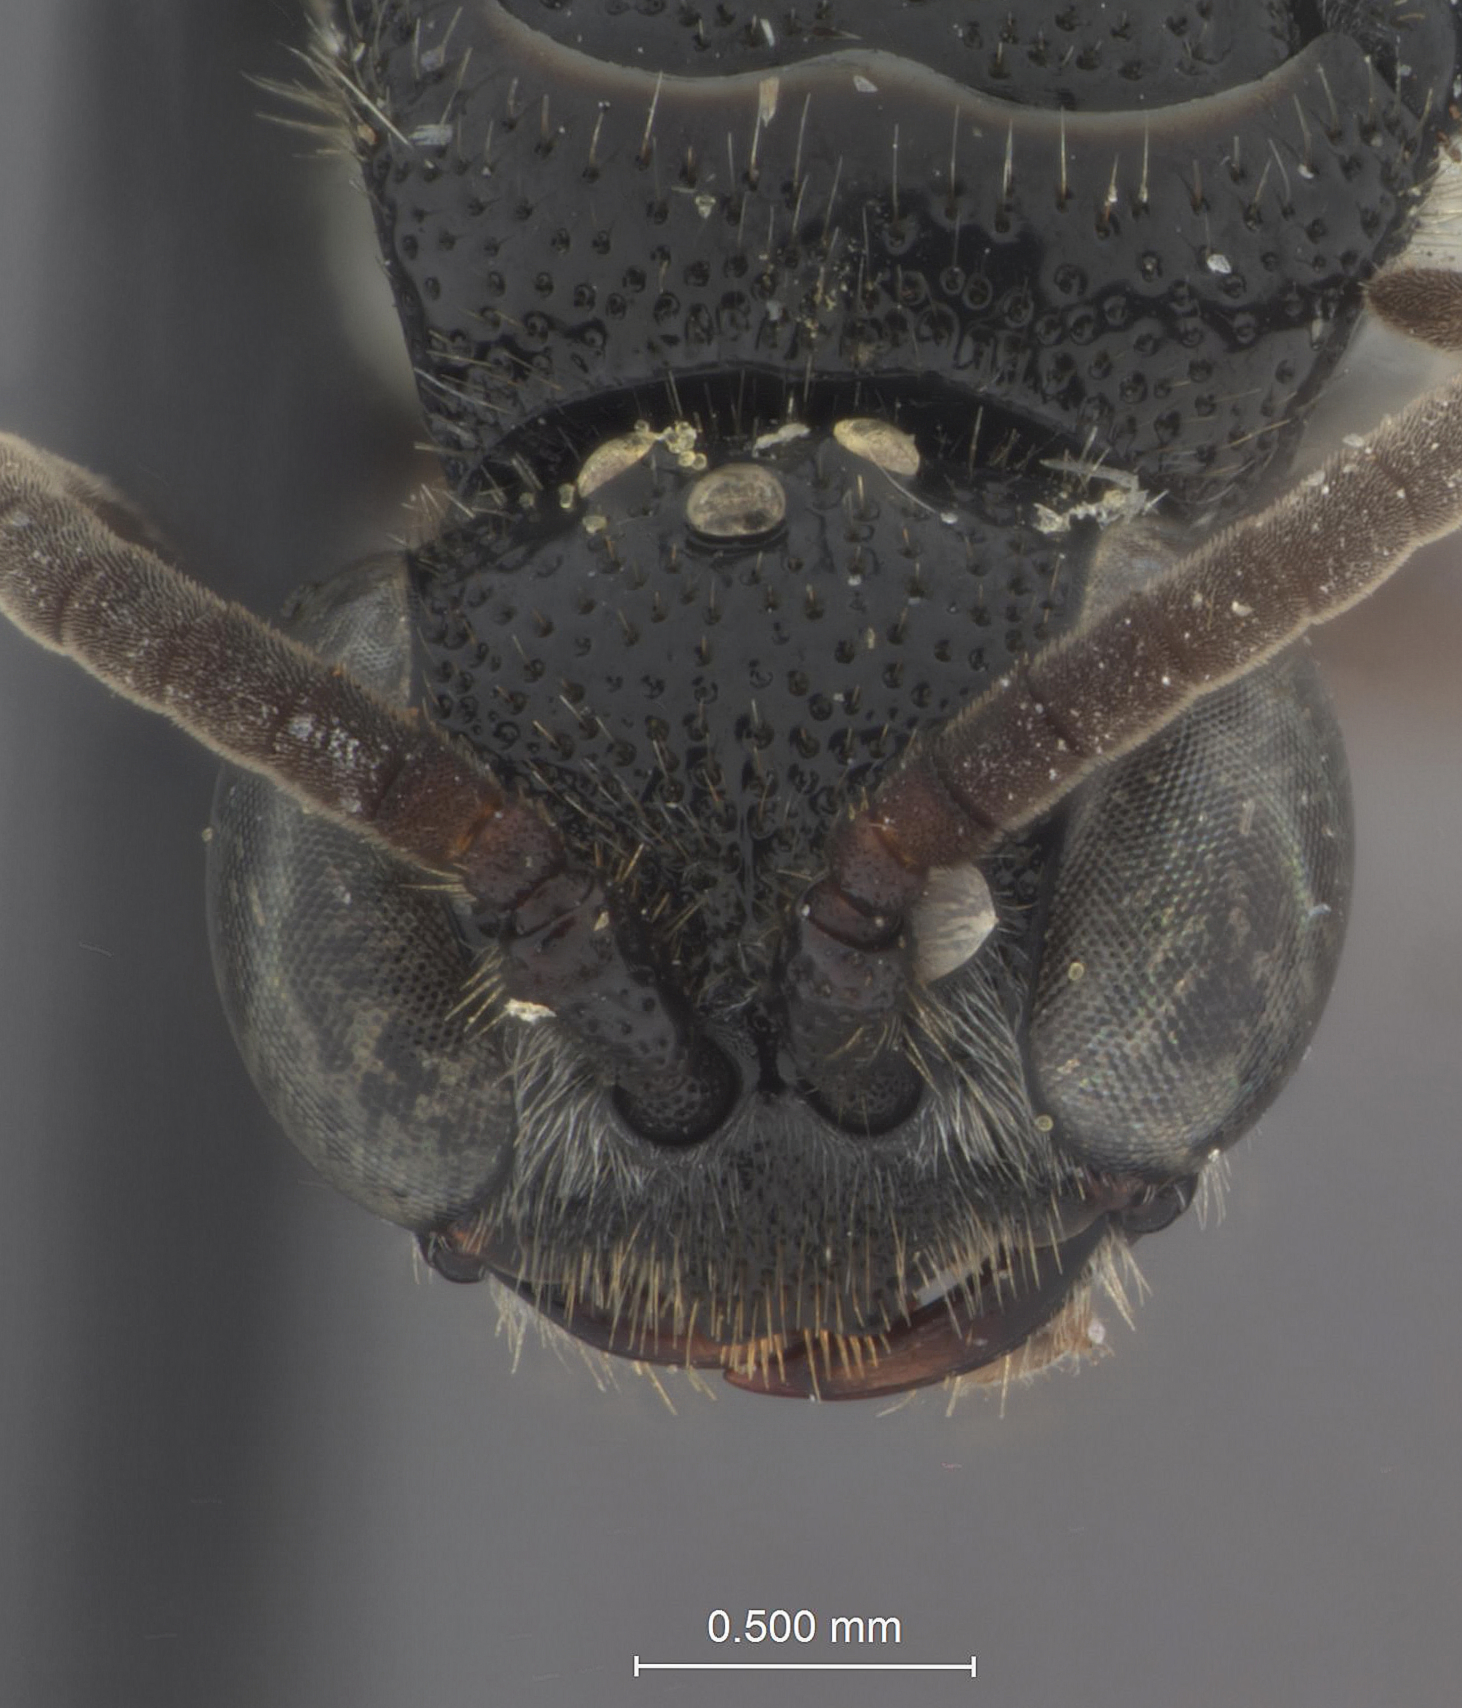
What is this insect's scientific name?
Tiphia layouae
